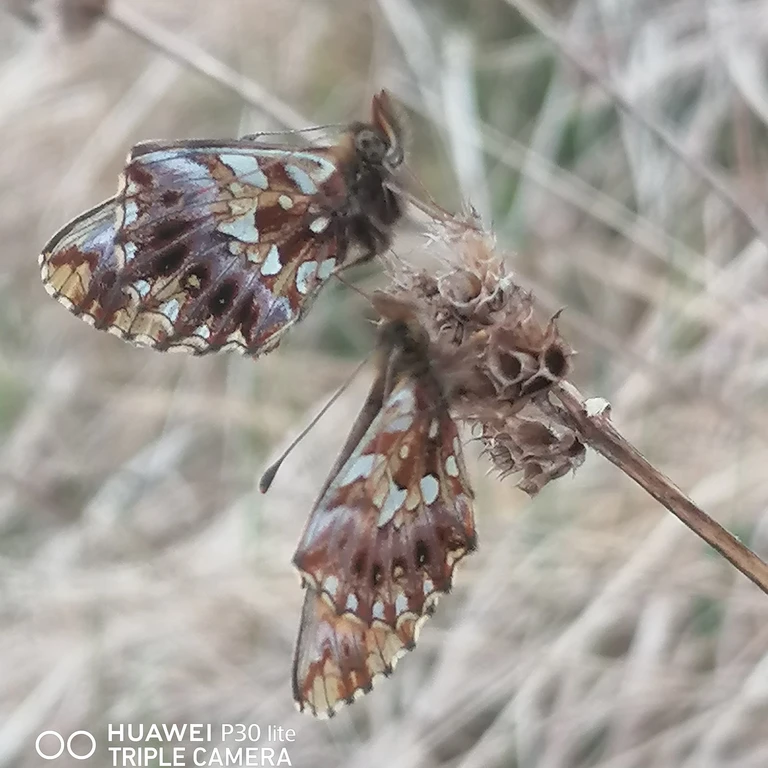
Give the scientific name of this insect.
Boloria dia
